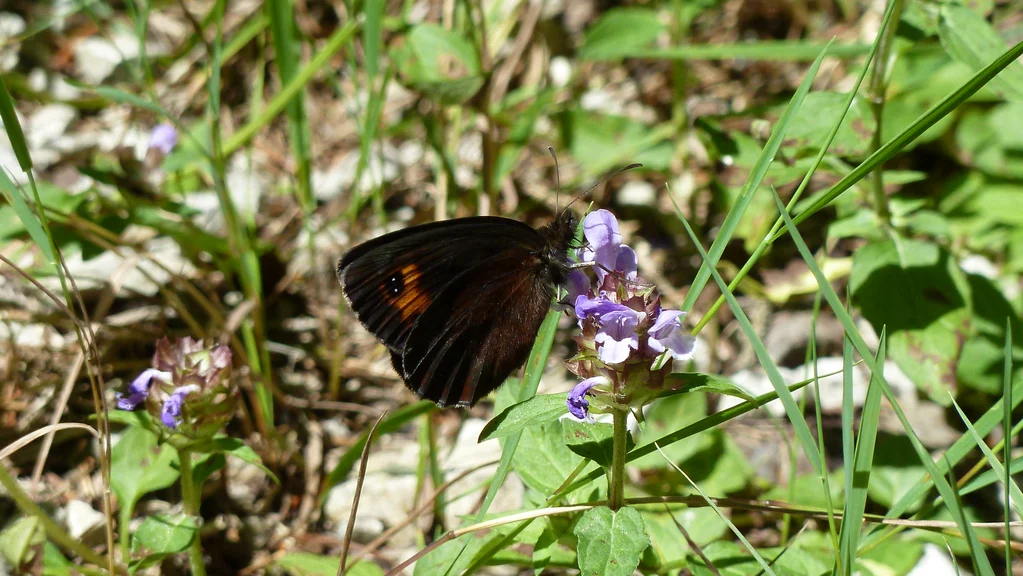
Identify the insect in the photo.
Erebia aethiops
